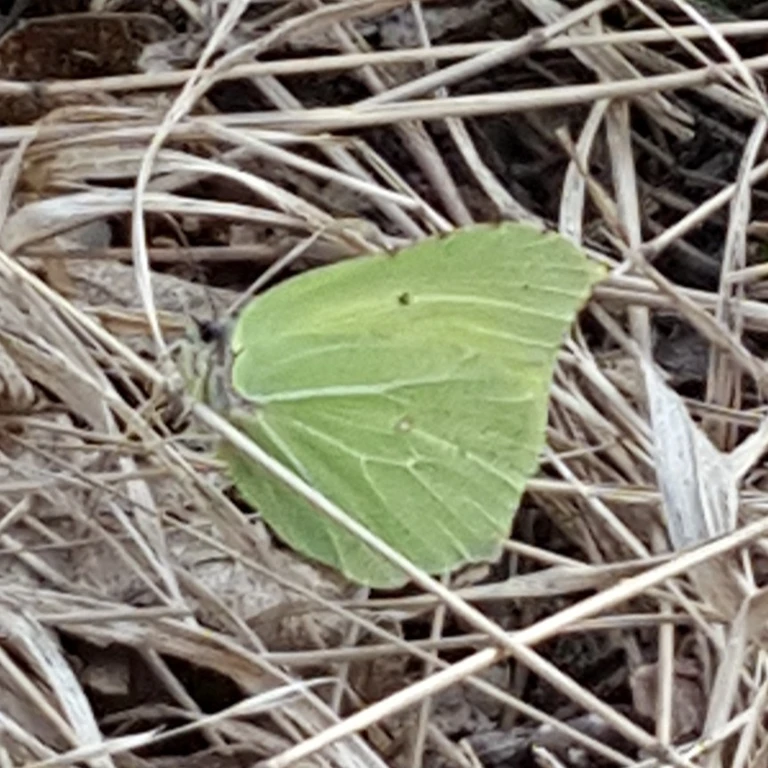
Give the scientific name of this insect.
Gonepteryx rhamni
